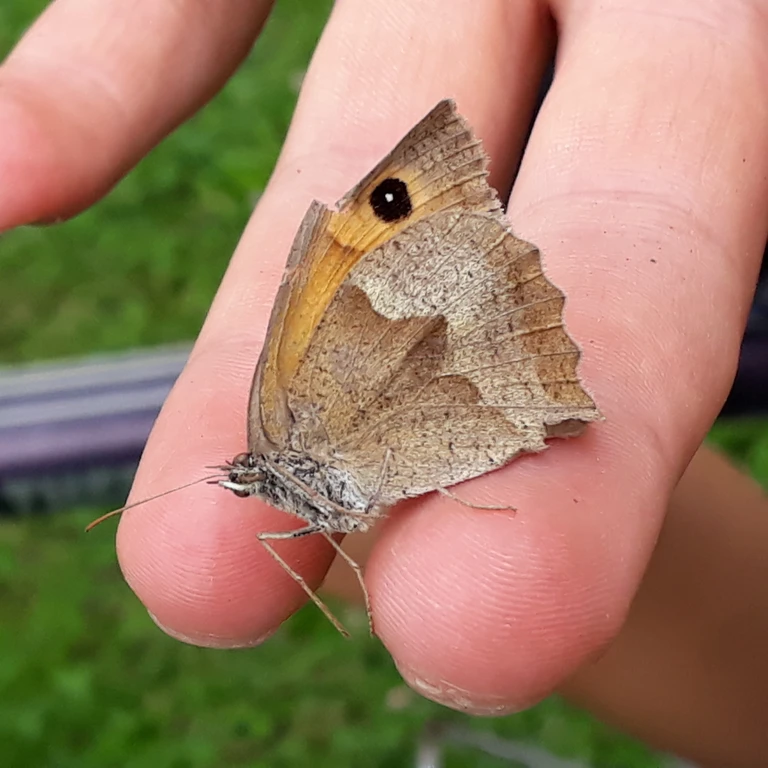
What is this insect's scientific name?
Maniola jurtina
